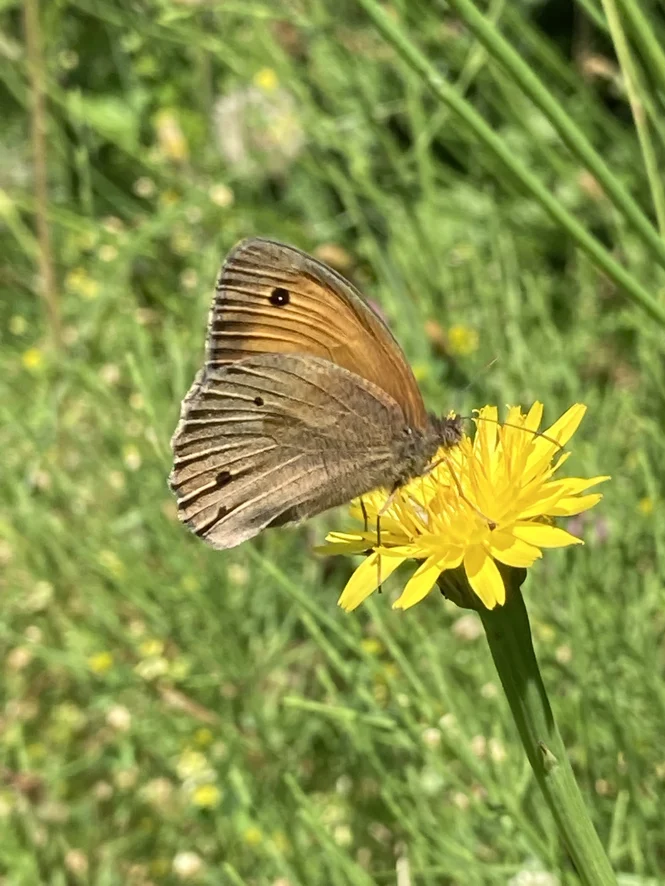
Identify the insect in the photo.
Maniola jurtina
